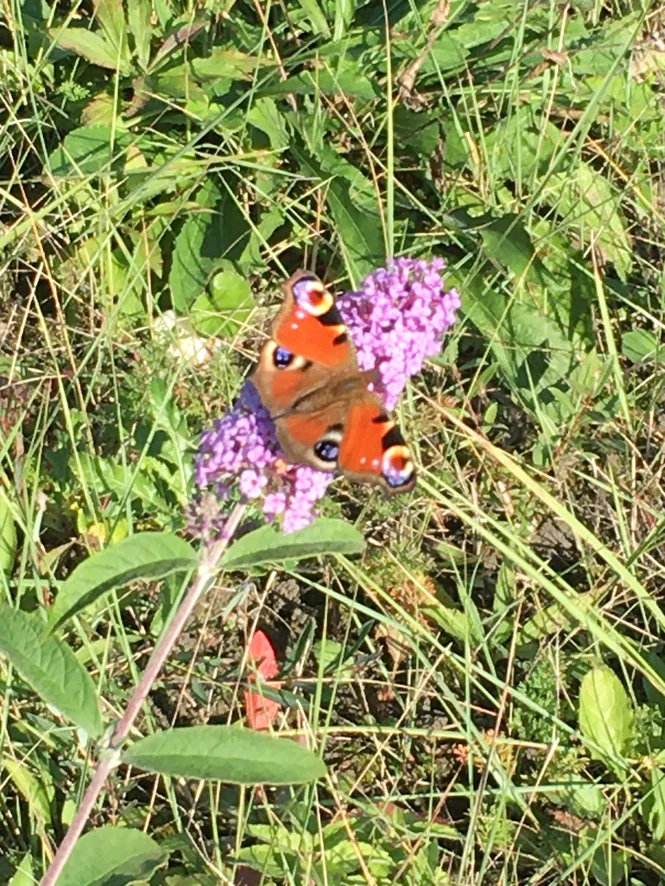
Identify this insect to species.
Aglais io
